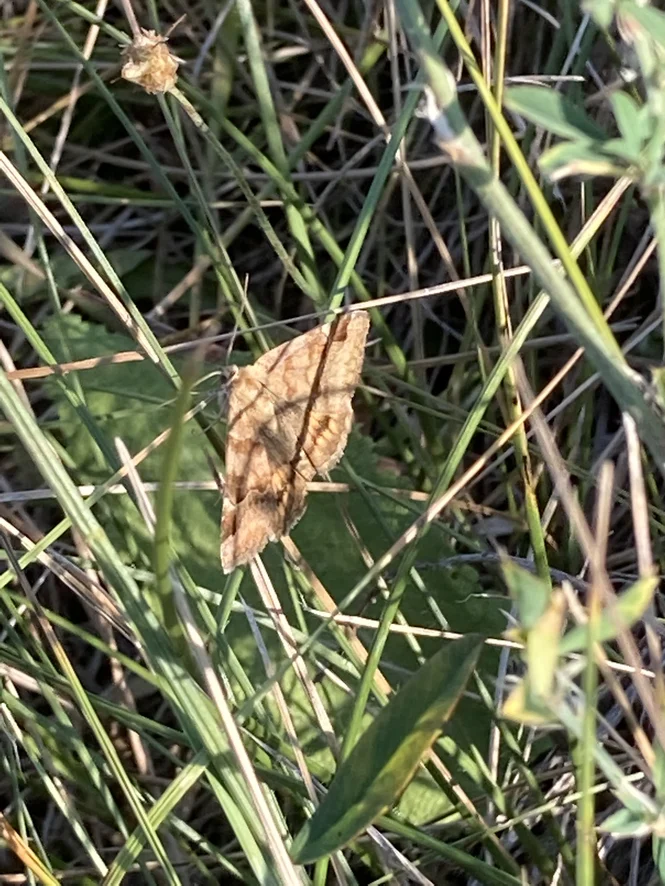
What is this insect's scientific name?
Euclidia glyphica
